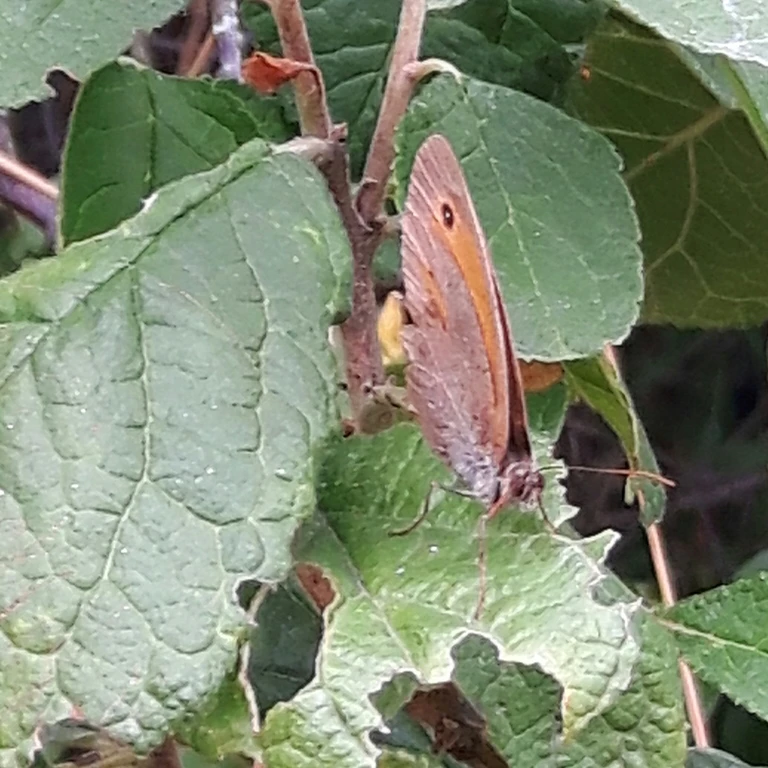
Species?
Maniola jurtina
